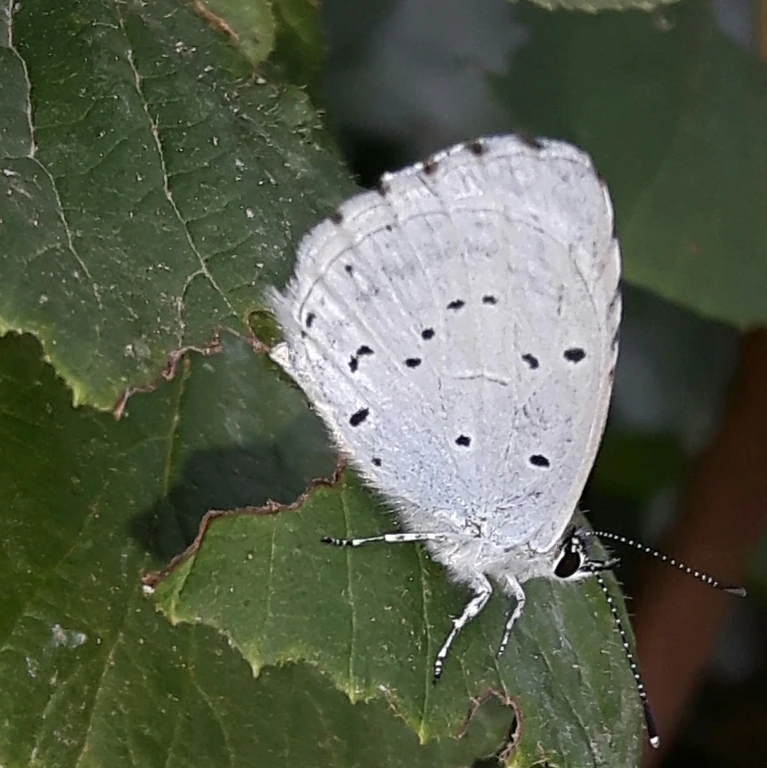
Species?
Celastrina argiolus
